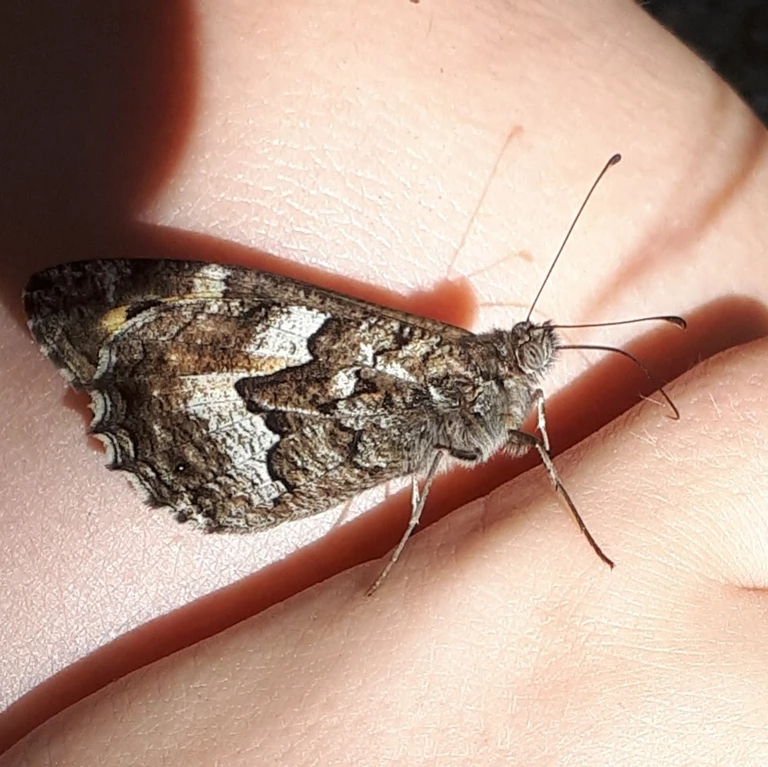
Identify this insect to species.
Hipparchia semele
